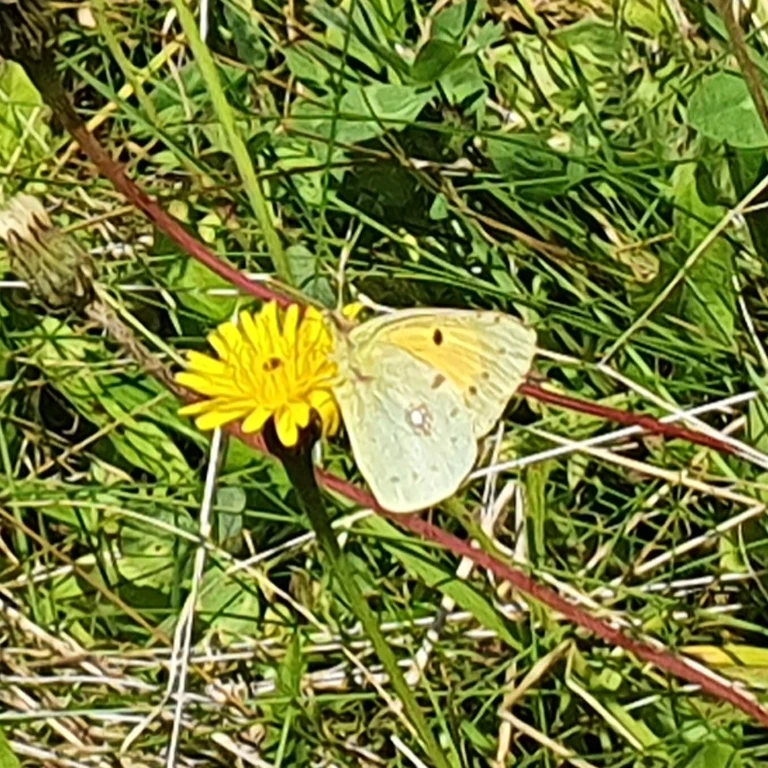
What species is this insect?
Colias croceus
